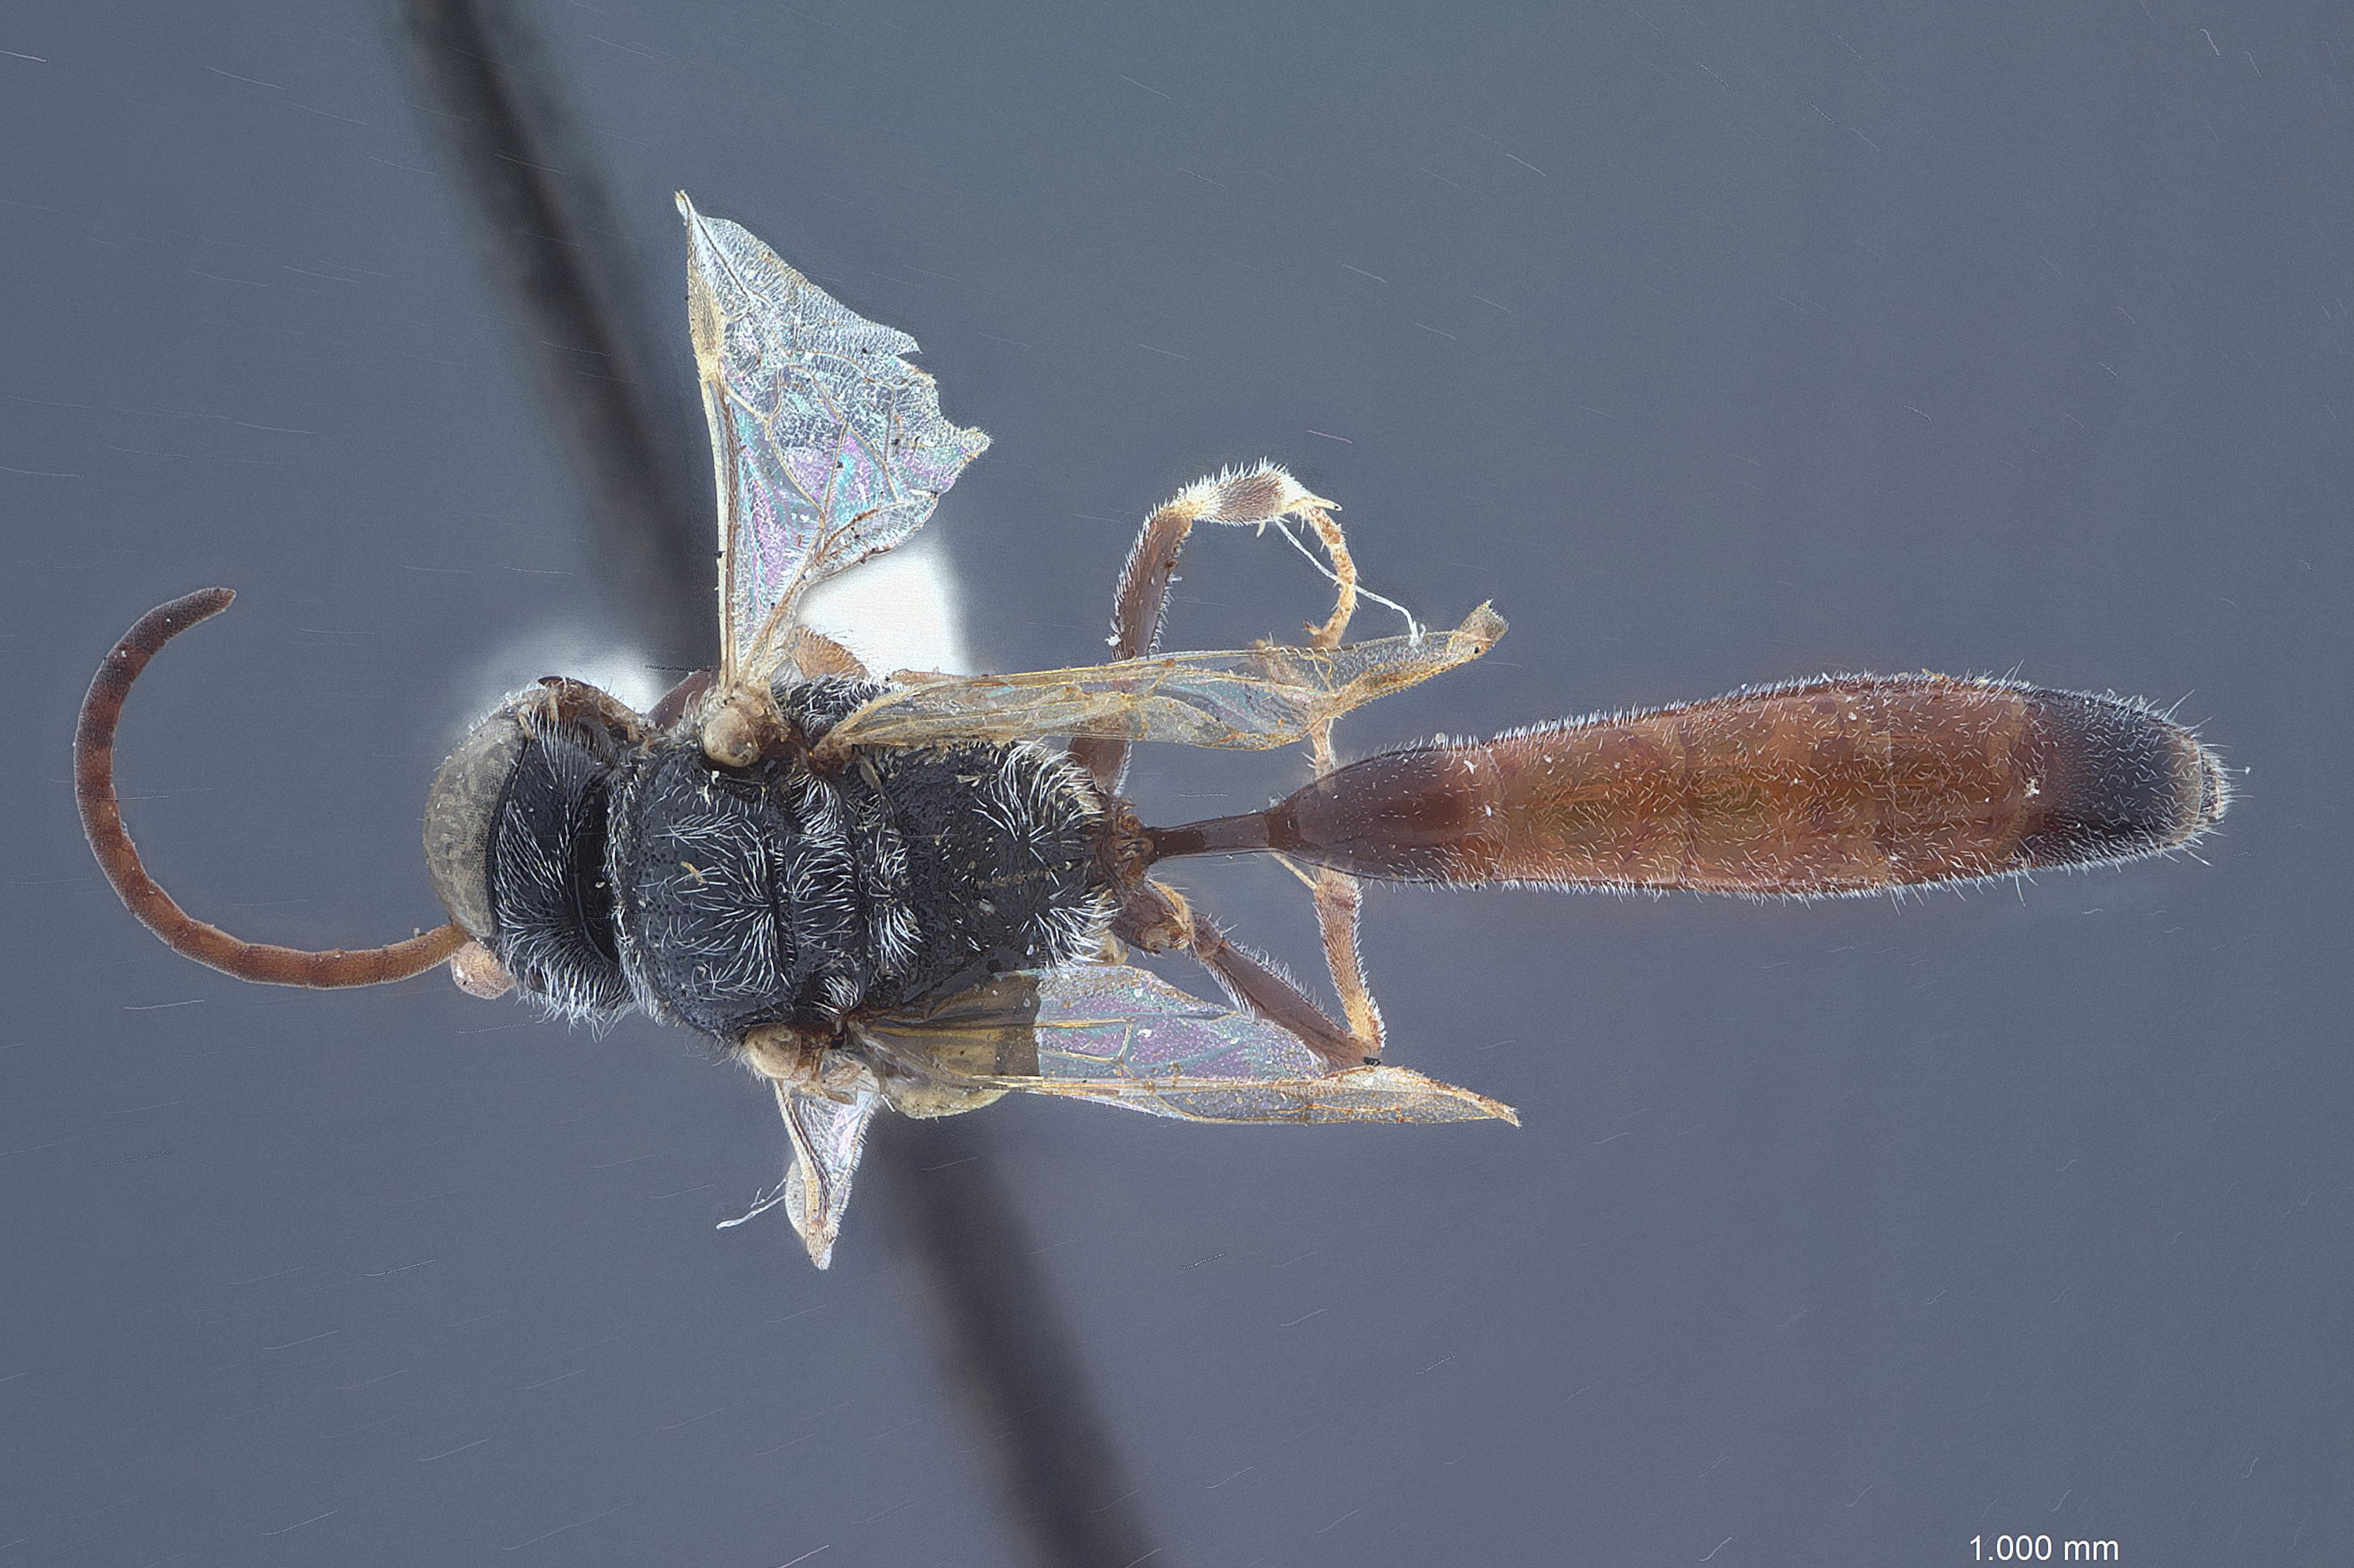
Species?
Psenia pallidistigma
